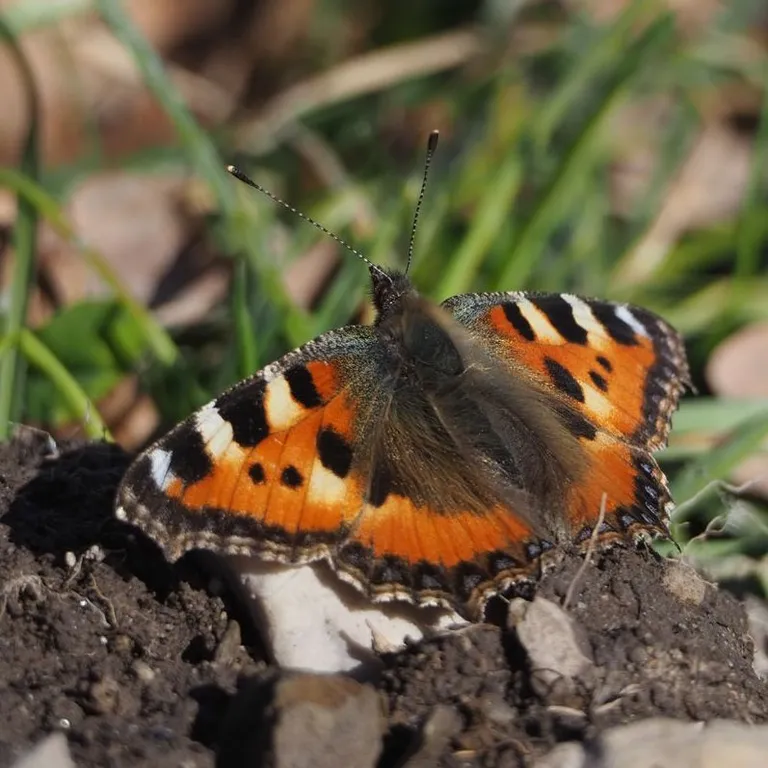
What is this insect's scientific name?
Aglais urticae
